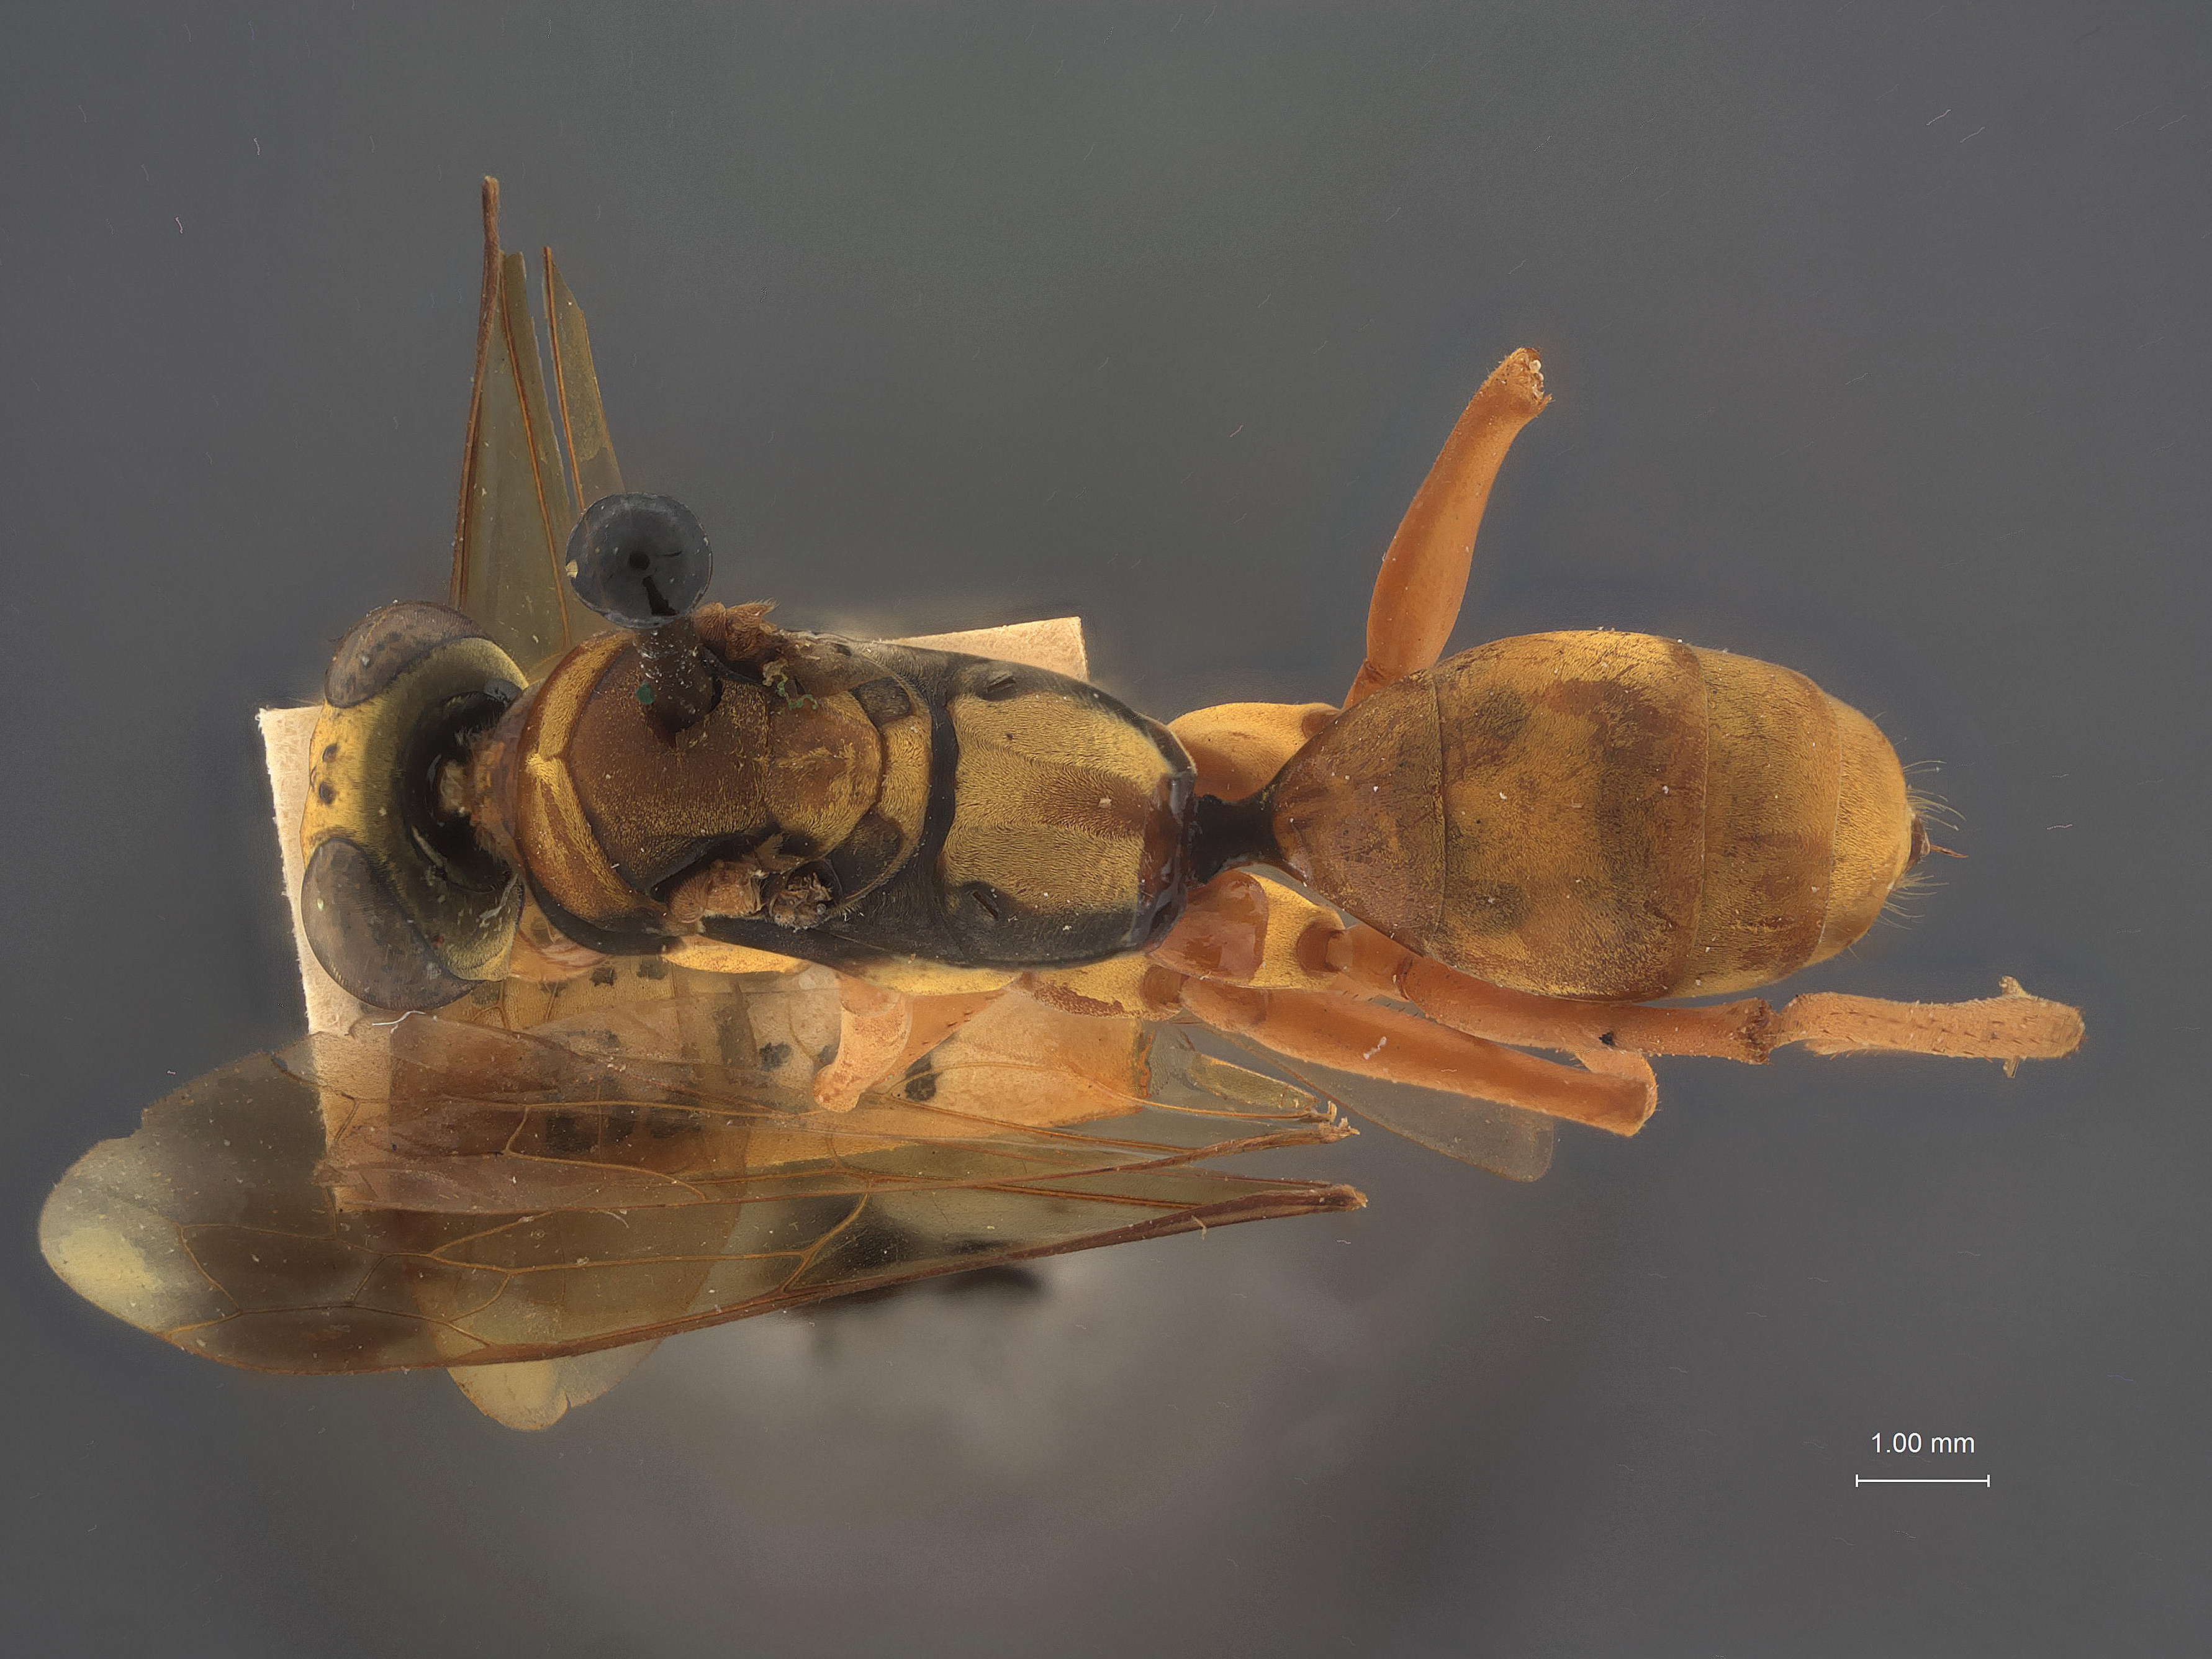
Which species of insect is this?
Phanagenia chrysosoma
